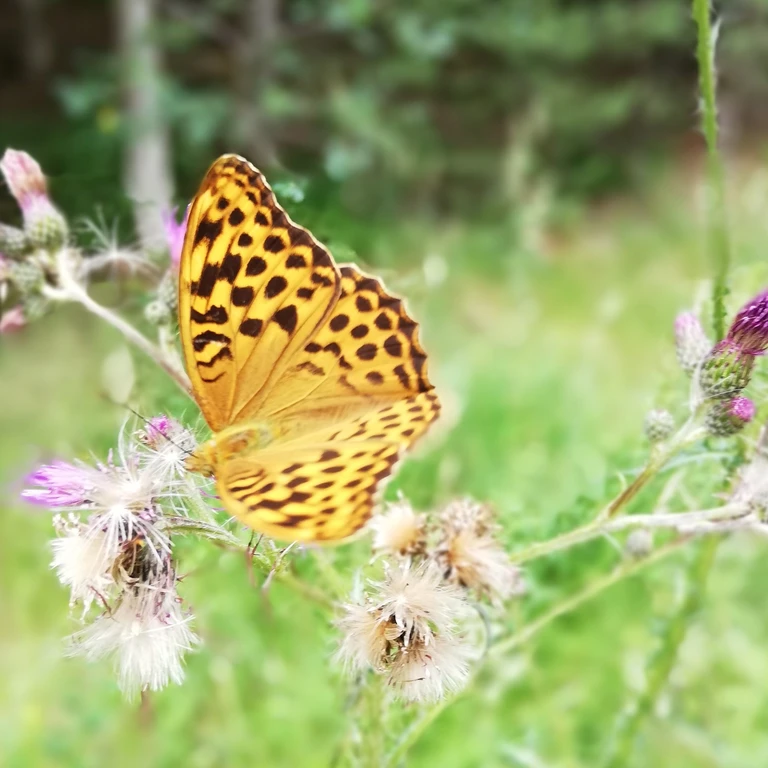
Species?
Argynnis paphia
